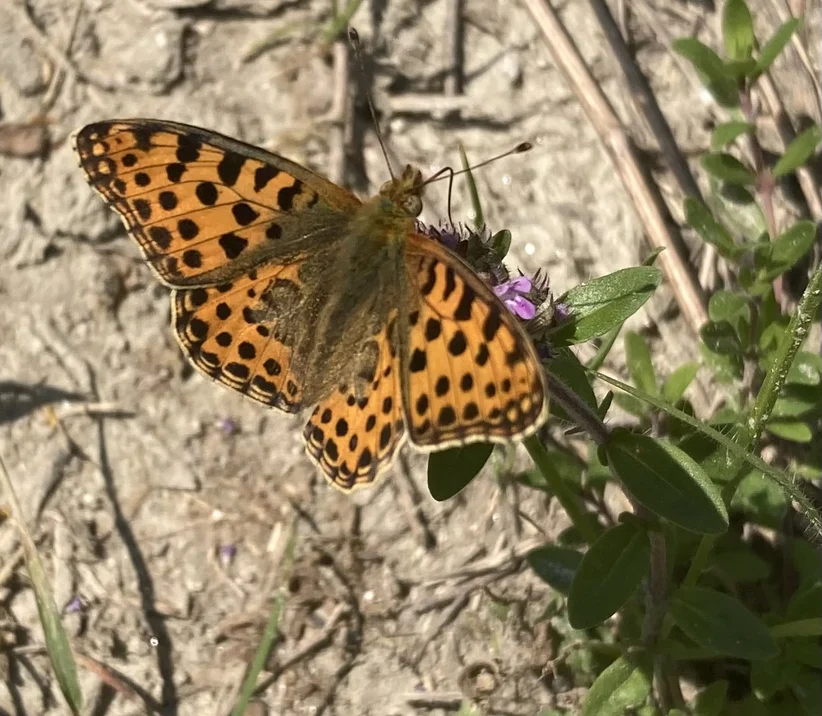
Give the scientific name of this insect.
Issoria lathonia
